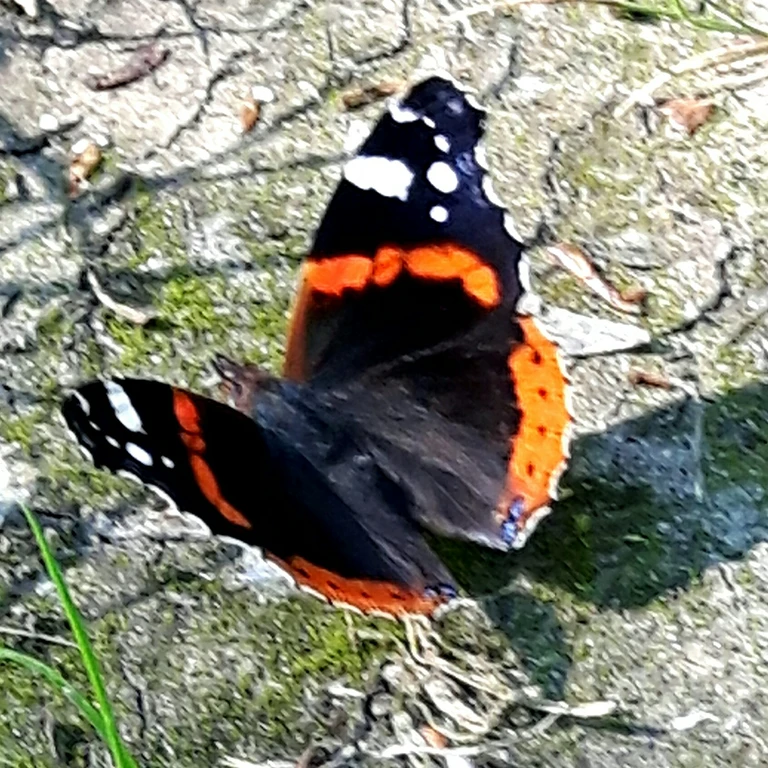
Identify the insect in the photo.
Vanessa atalanta
